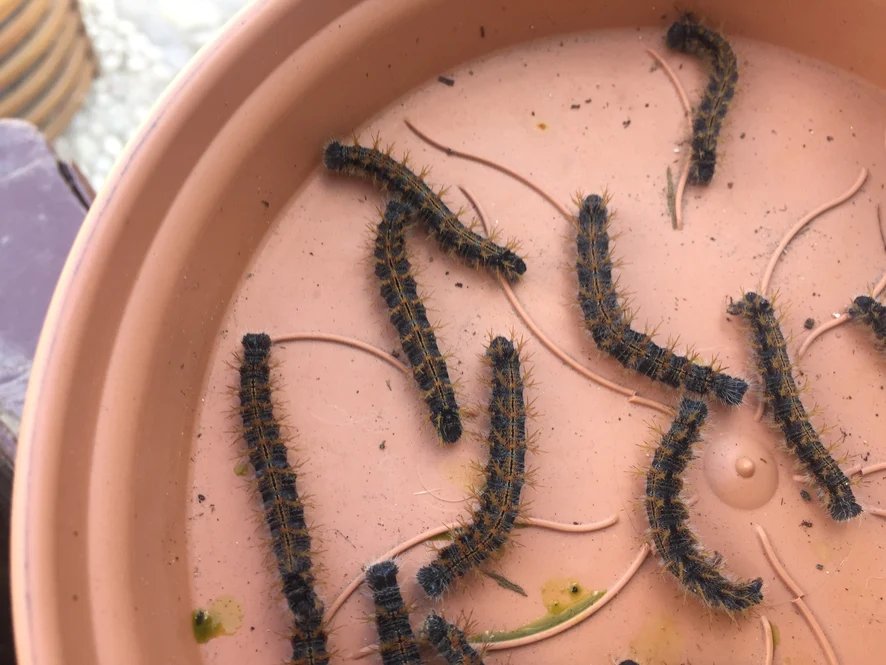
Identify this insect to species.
Nymphalis polychloros
